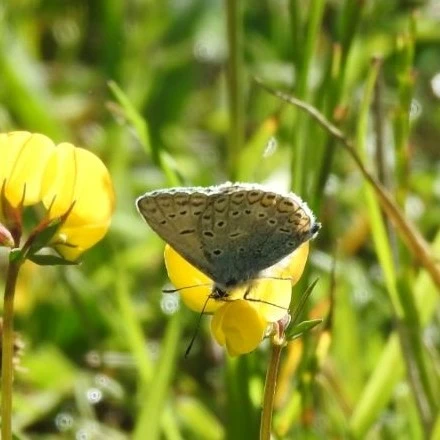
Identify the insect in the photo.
Polyommatus icarus
